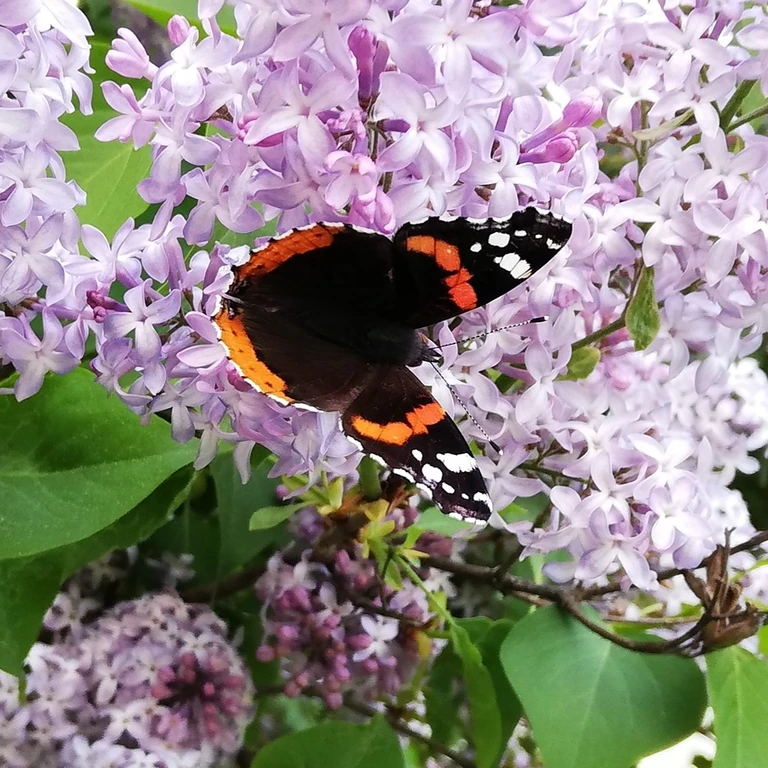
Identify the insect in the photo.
Vanessa atalanta
